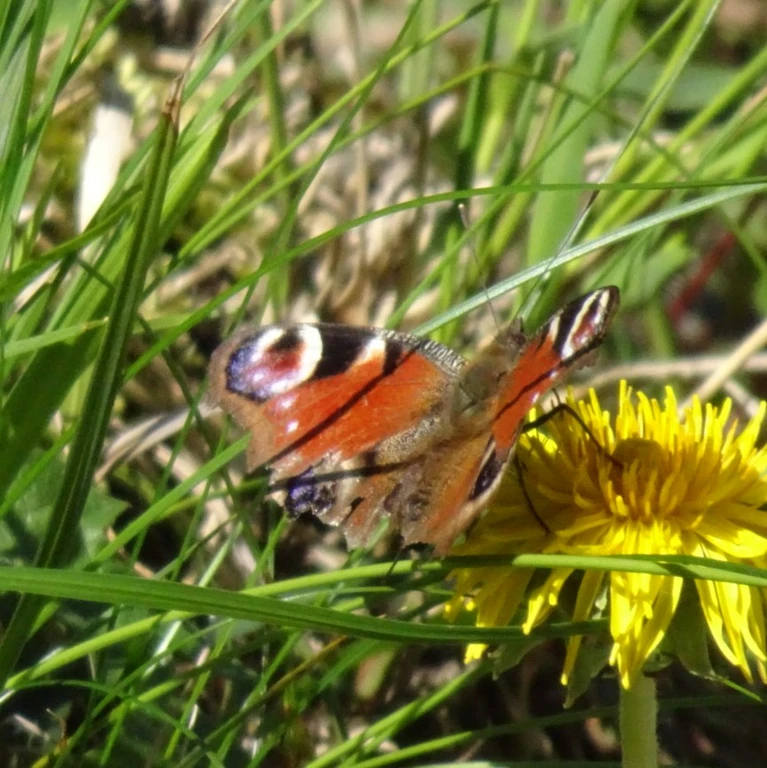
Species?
Aglais io
